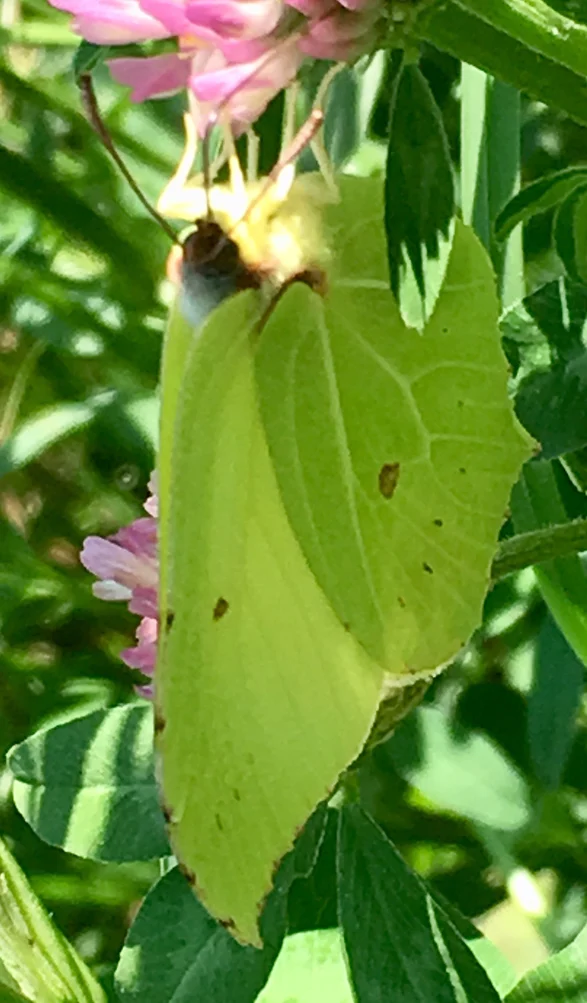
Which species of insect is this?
Gonepteryx rhamni
